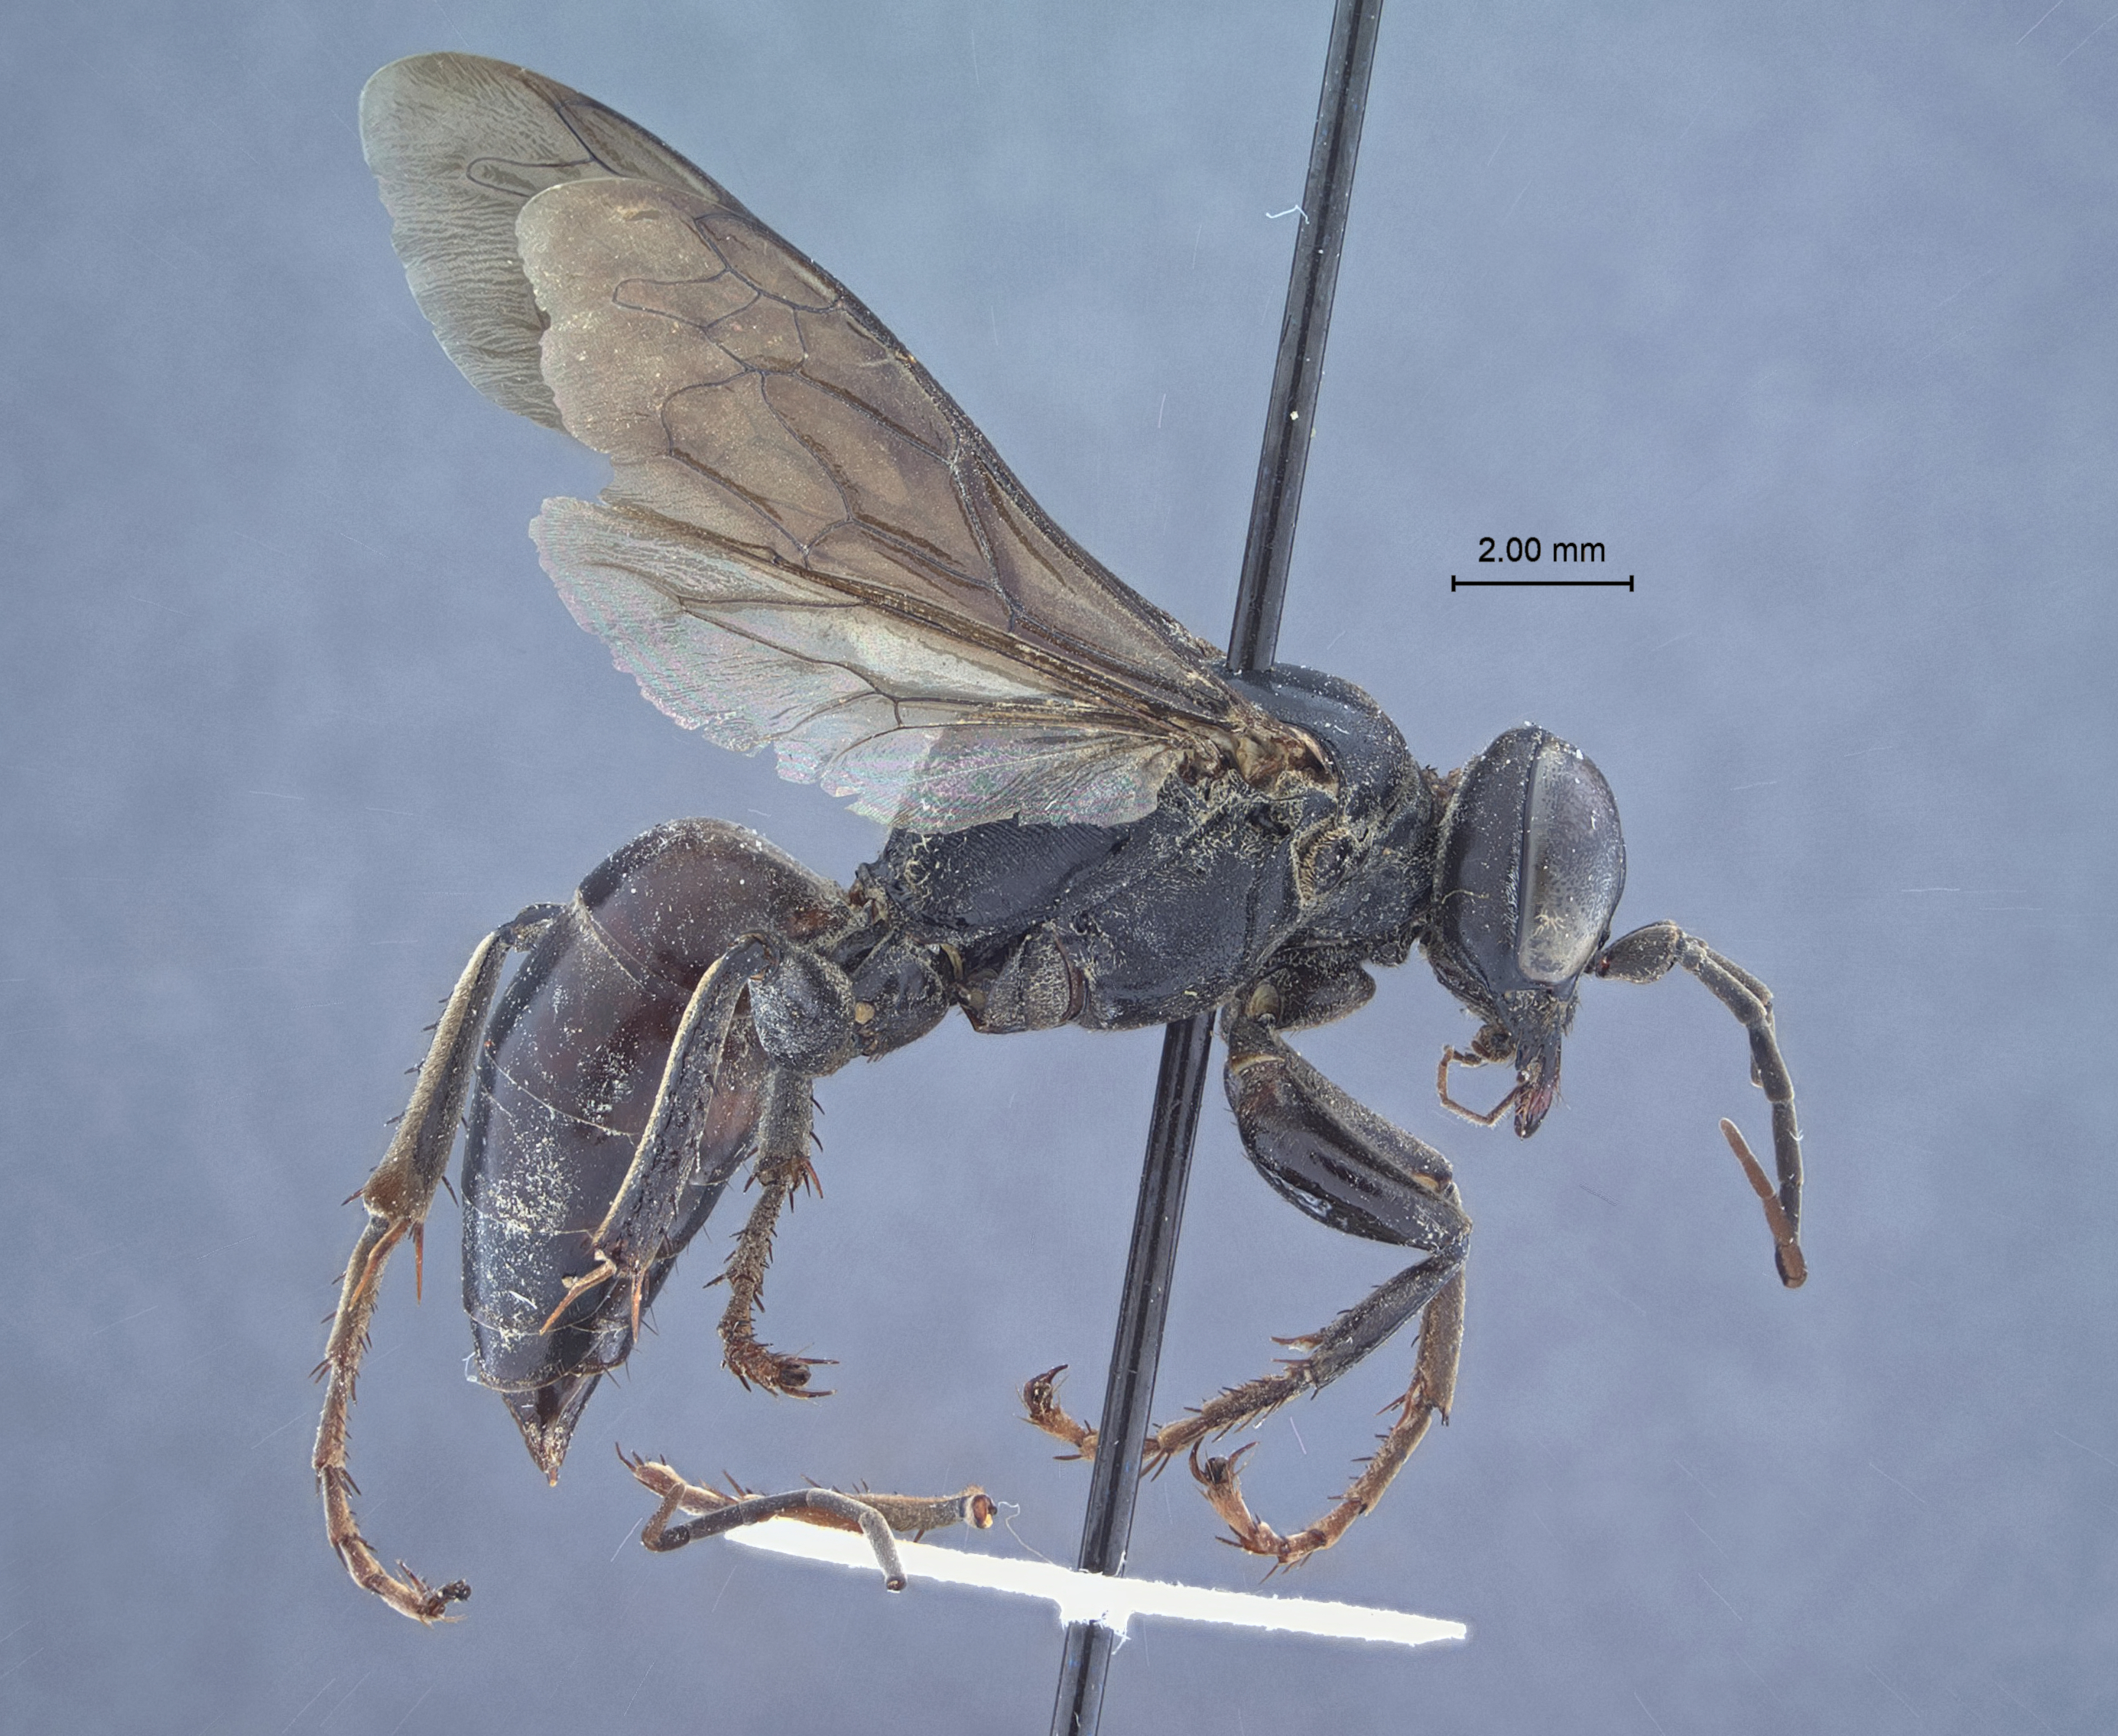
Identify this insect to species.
Larropsis dolosana
